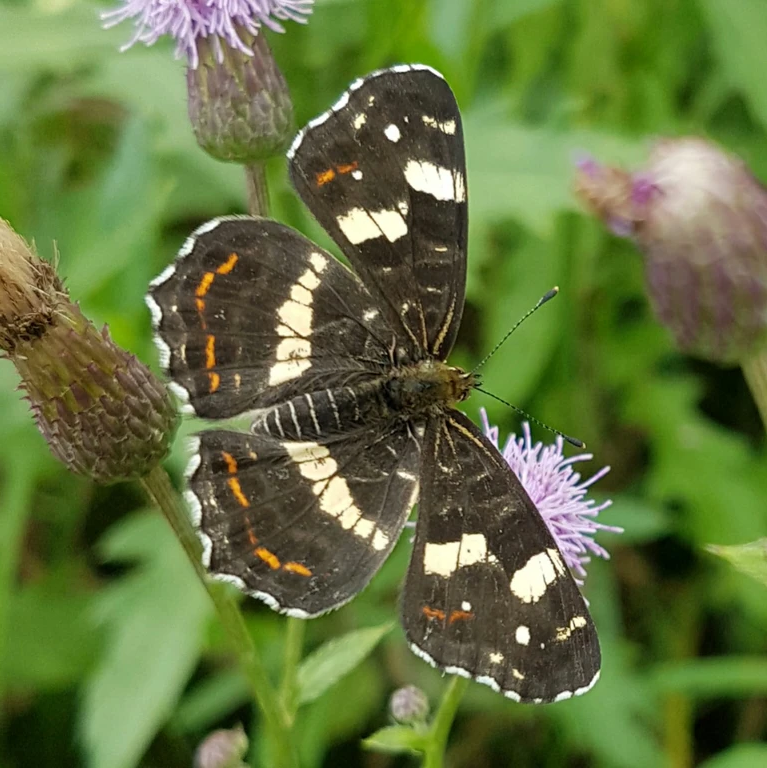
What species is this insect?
Araschnia levana
